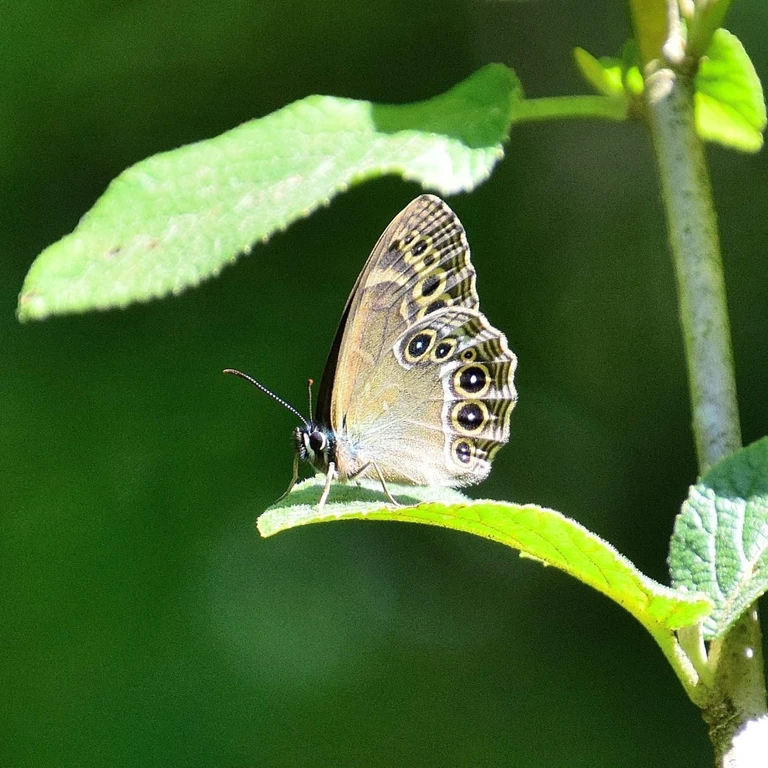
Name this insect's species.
Lopinga achine (also Pararge achine)
